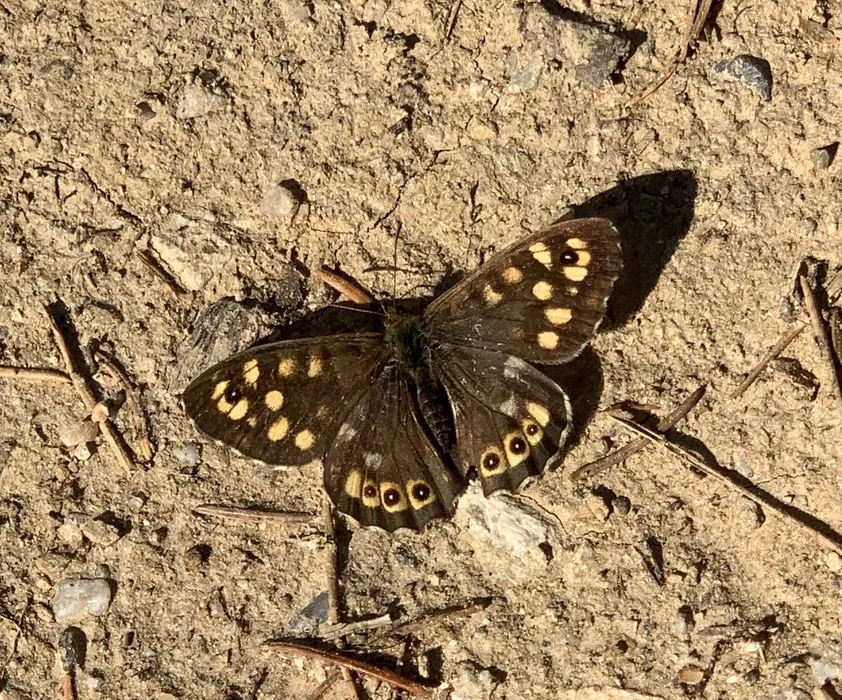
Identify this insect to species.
Pararge aegeria
